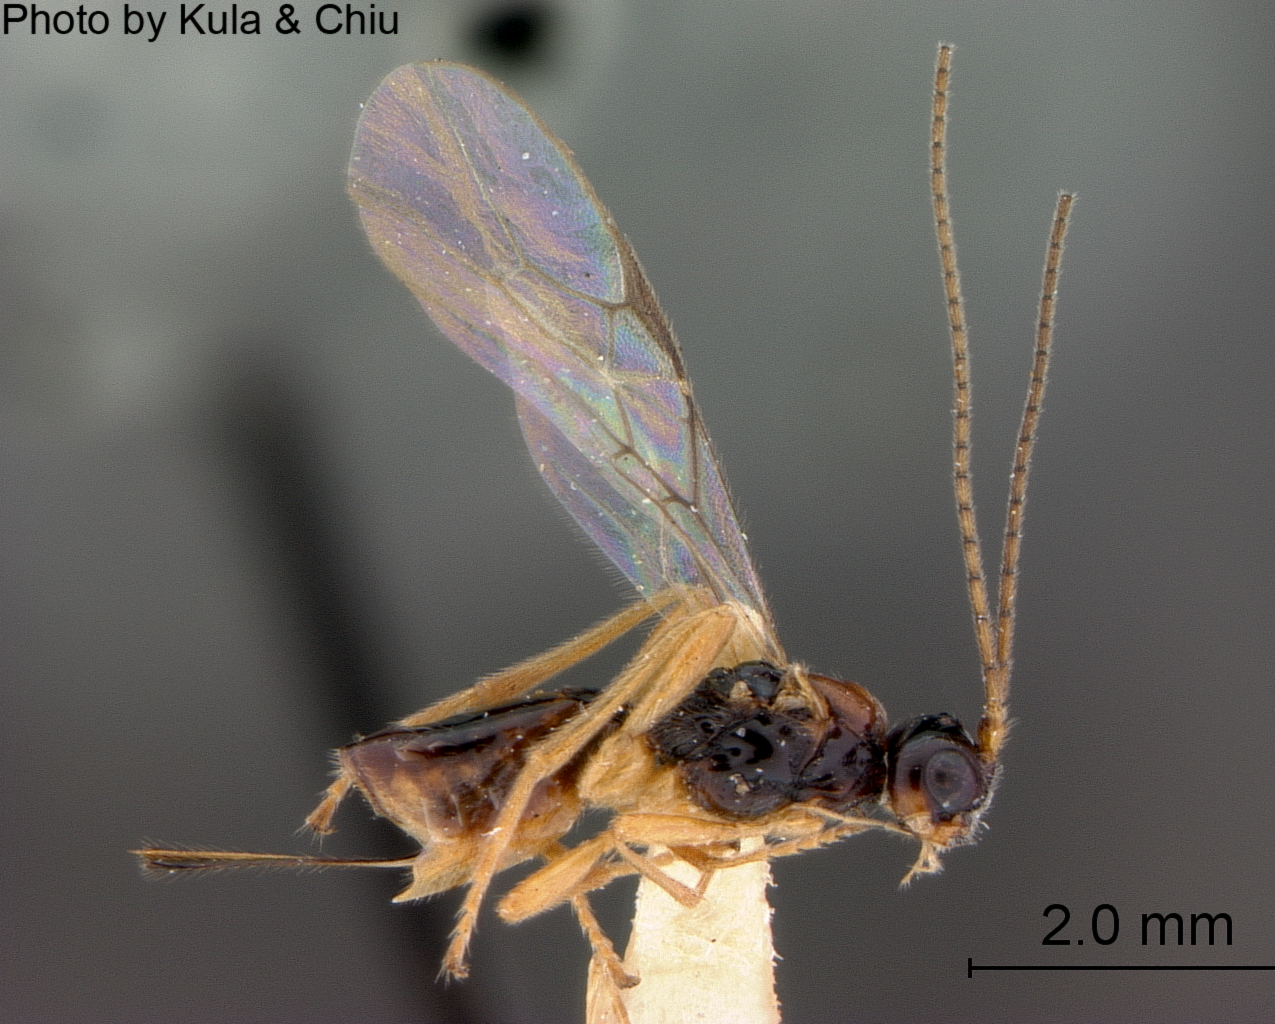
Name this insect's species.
Phaenocarpa californica
